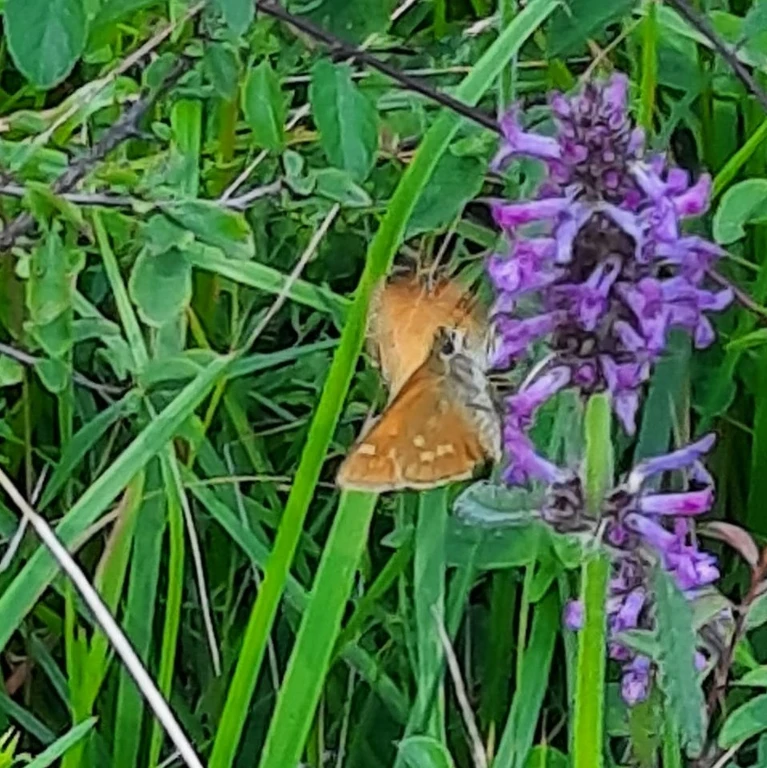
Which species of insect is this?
Ochlodes sylvanus (also Ochlodes venata)
